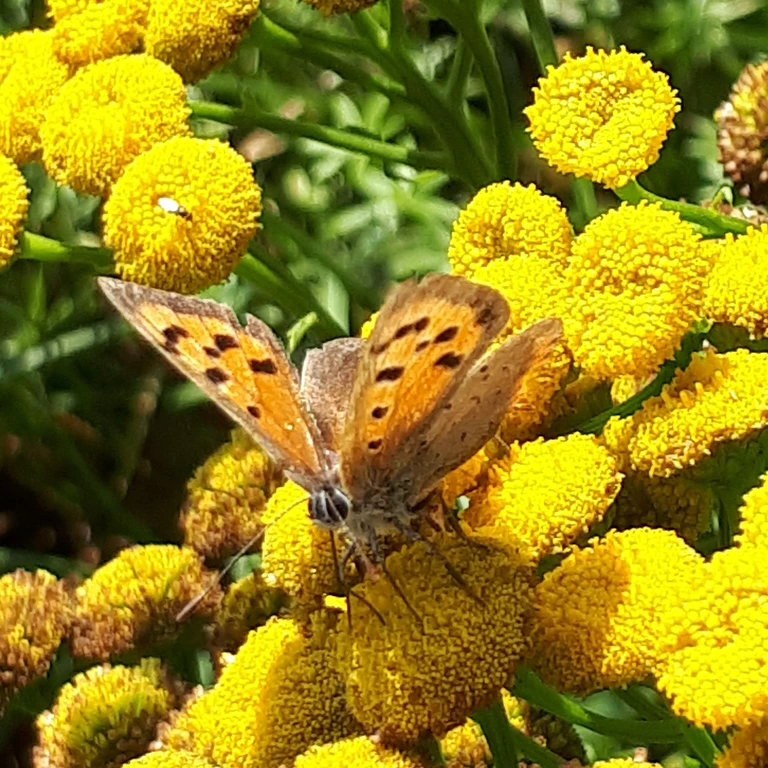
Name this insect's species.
Lycaena phlaeas
